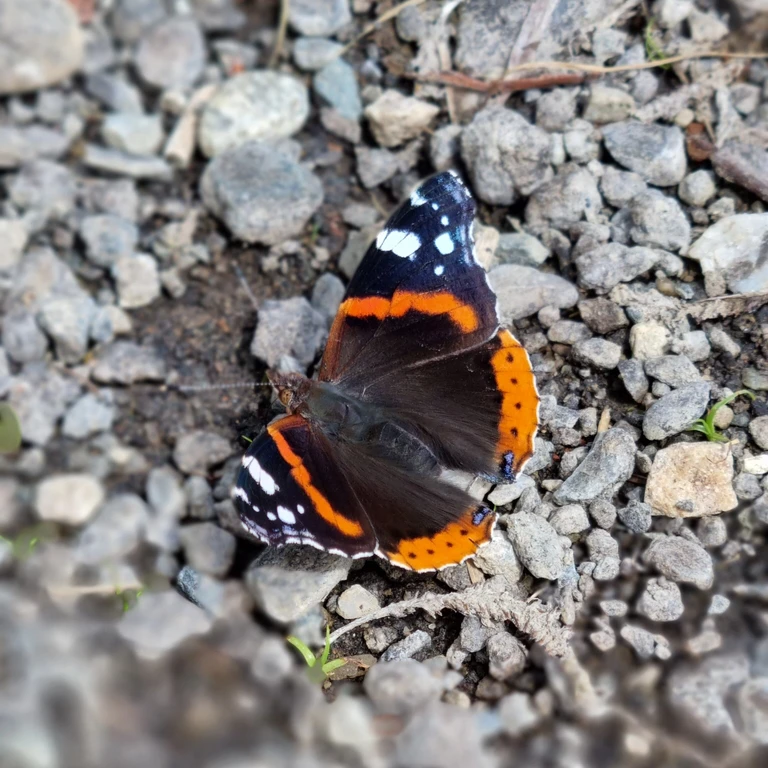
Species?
Vanessa atalanta
